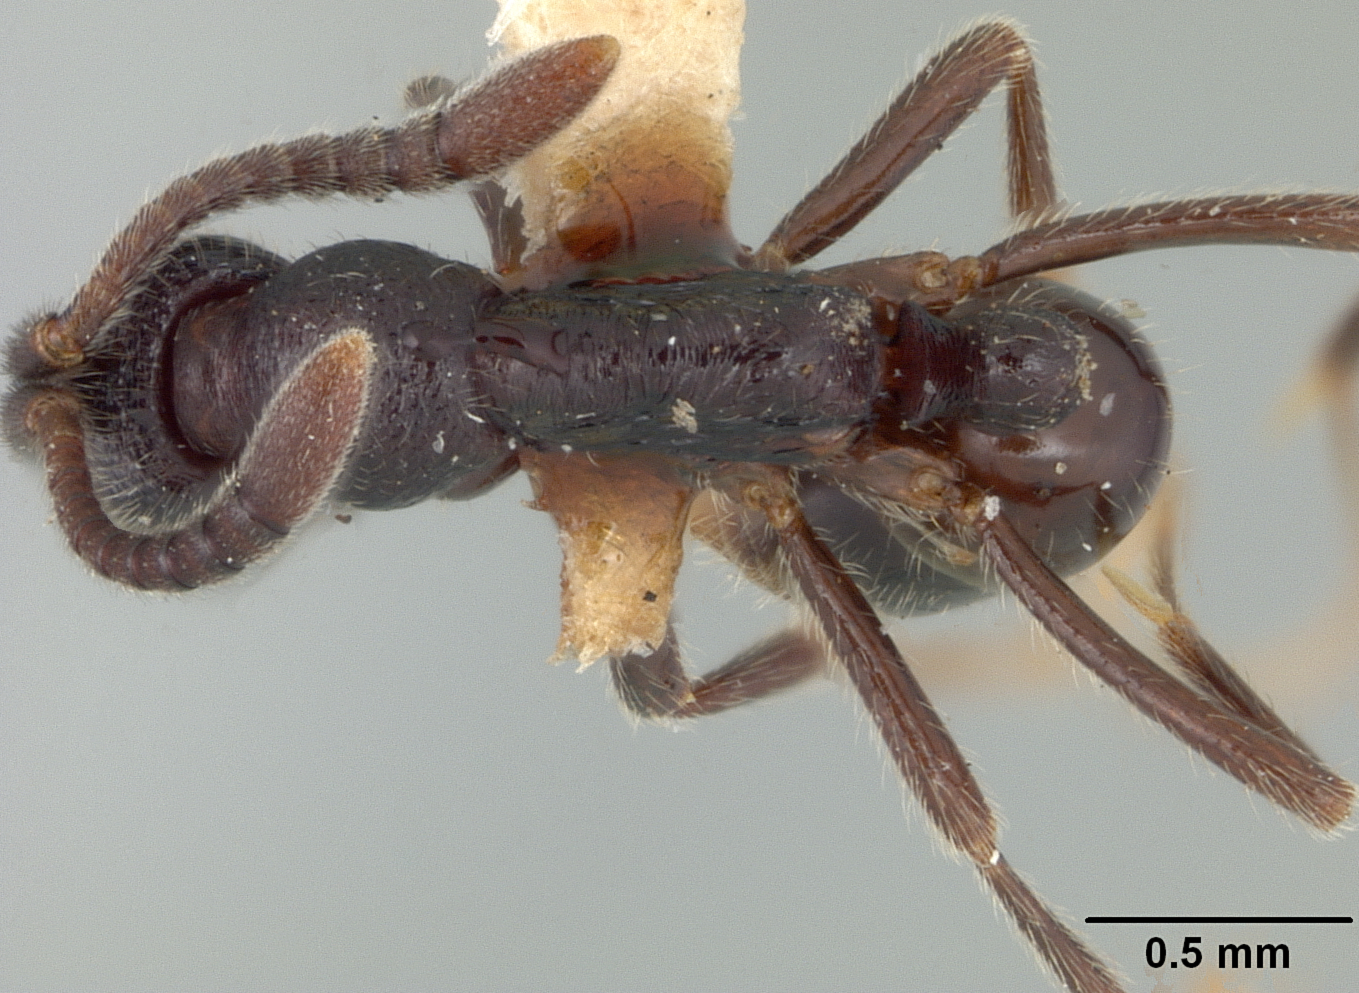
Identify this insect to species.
Simopelta williamsi
